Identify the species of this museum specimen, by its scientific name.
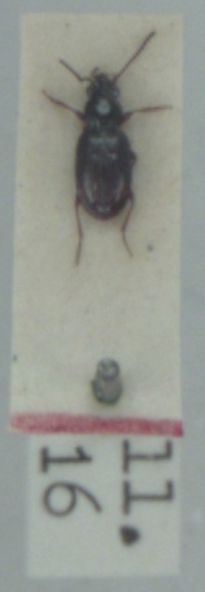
Bembidion normannum
